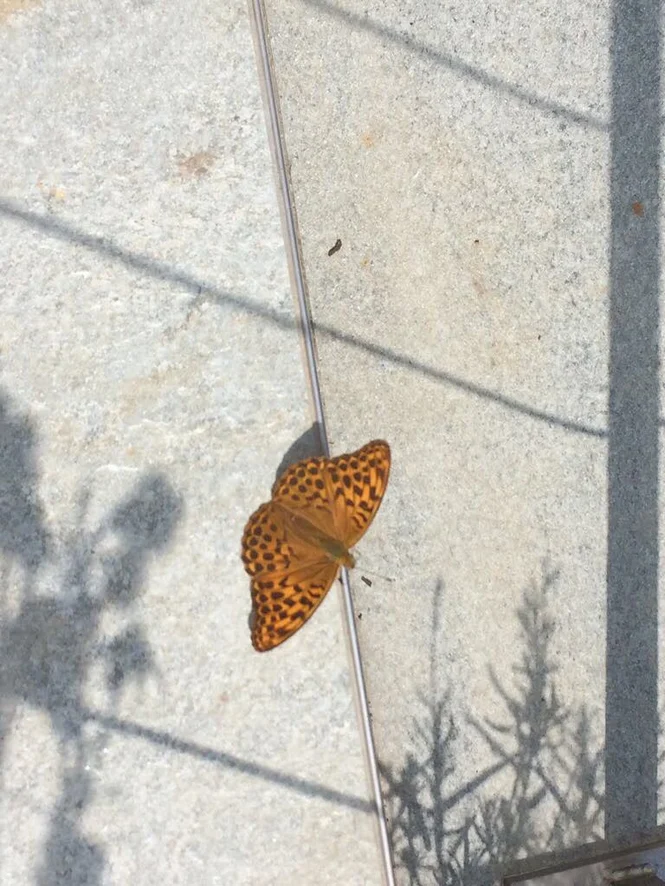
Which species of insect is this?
Argynnis paphia
